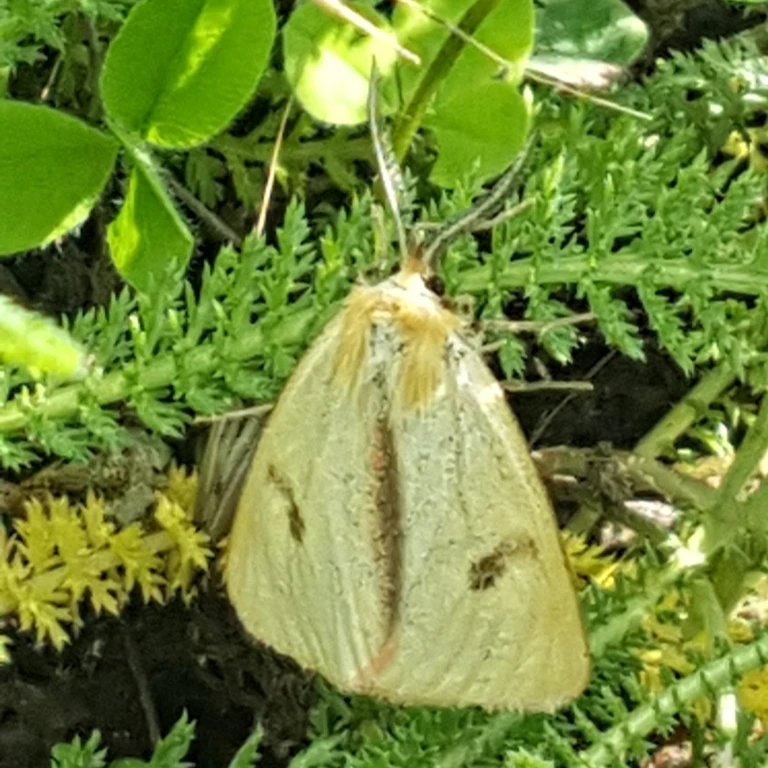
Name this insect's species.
Diacrisia sannio
